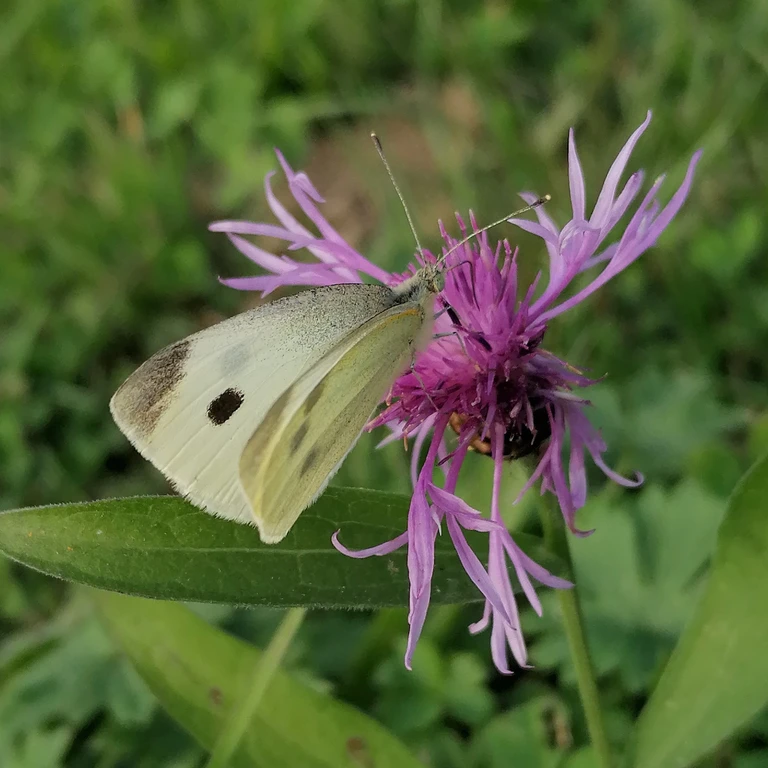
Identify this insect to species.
Pieris rapae
